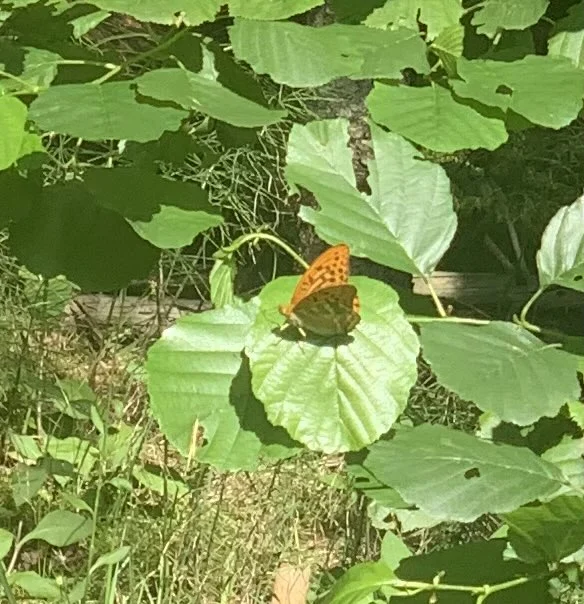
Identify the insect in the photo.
Argynnis paphia
